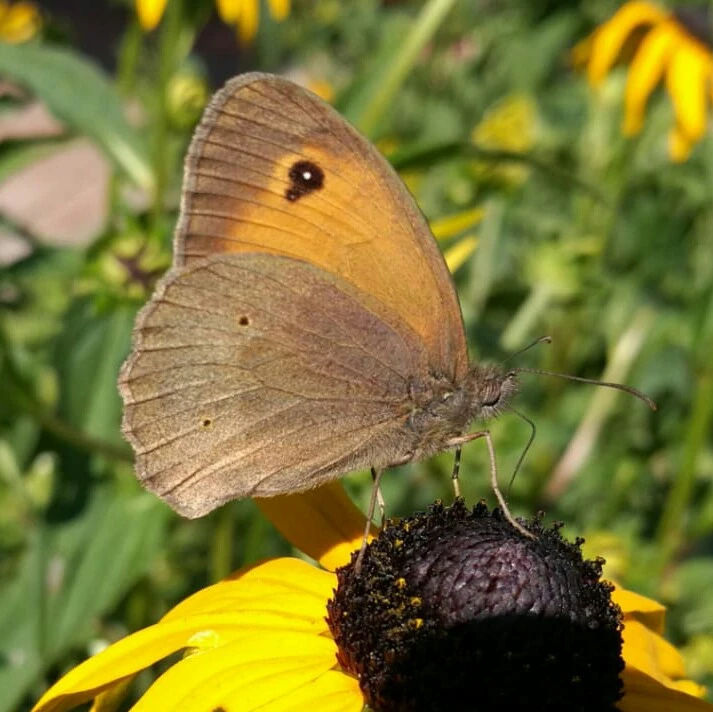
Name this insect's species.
Maniola jurtina
